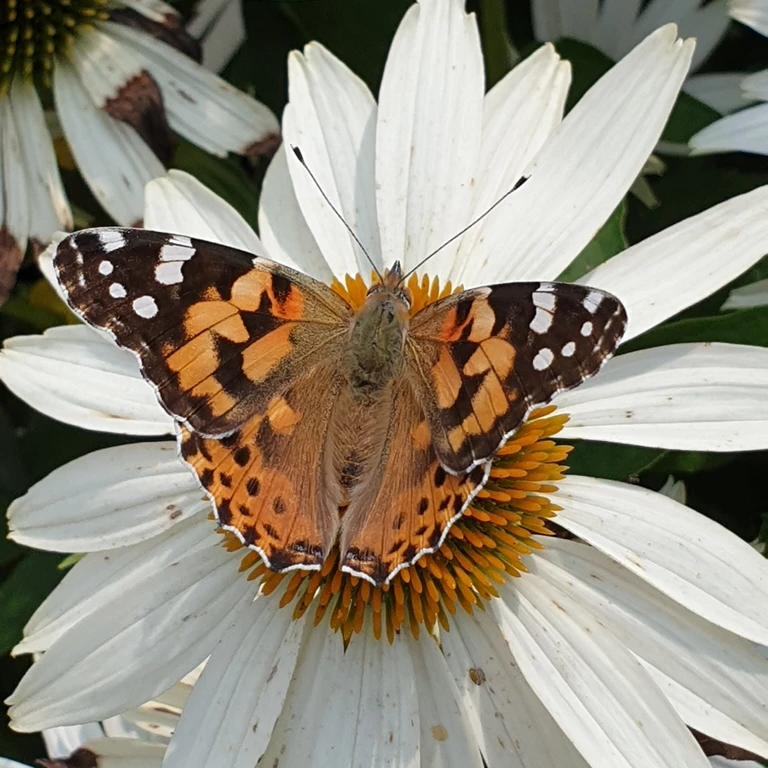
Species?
Vanessa cardui
